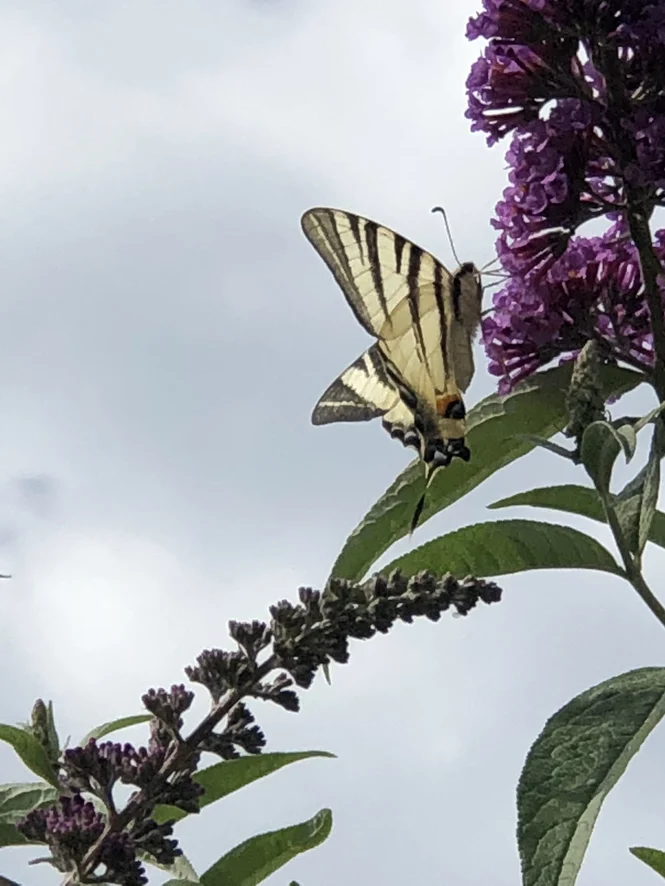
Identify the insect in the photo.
Iphiclides podalirius
